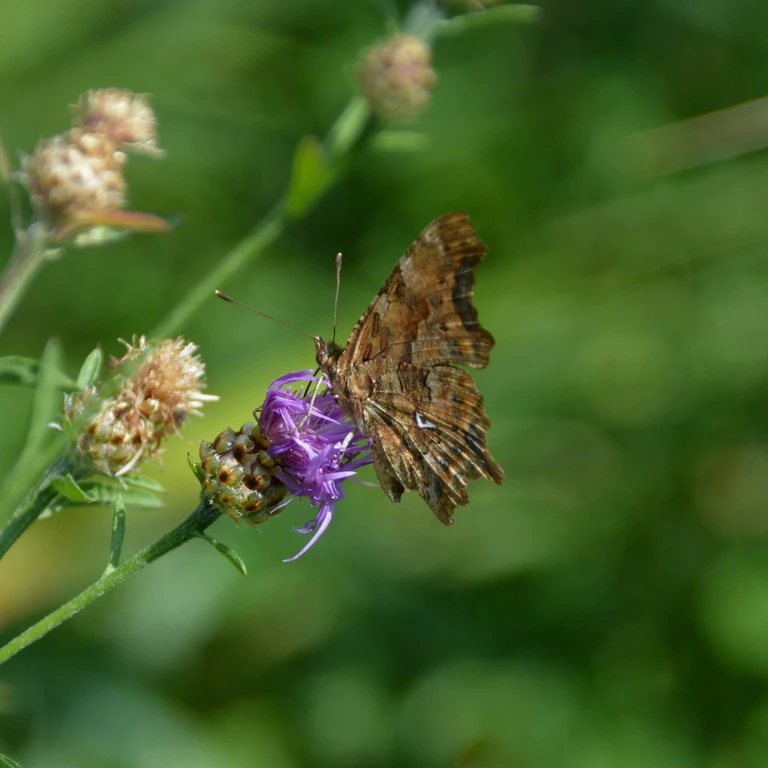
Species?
Polygonia c-album
